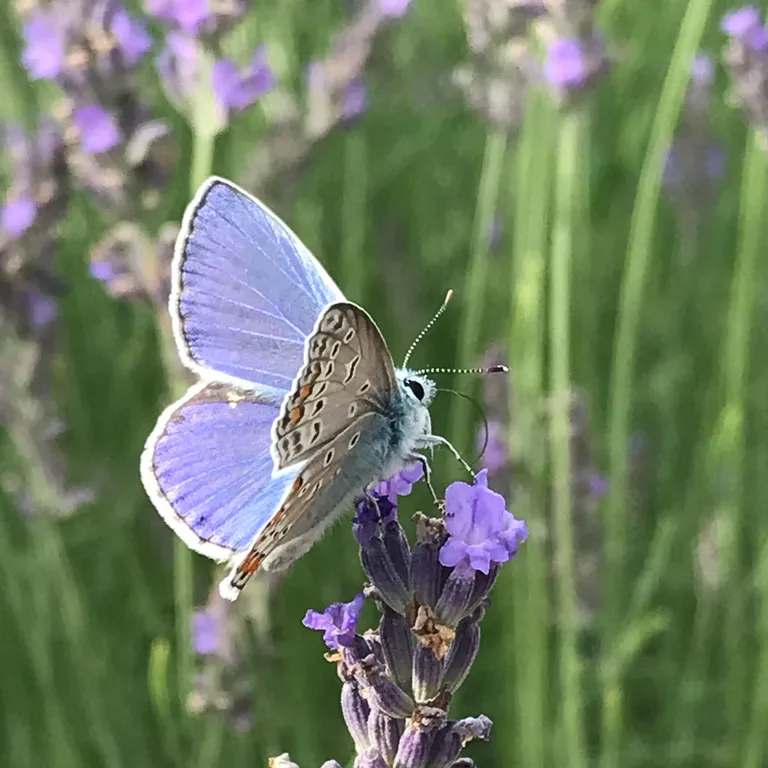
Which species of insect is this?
Polyommatus icarus
